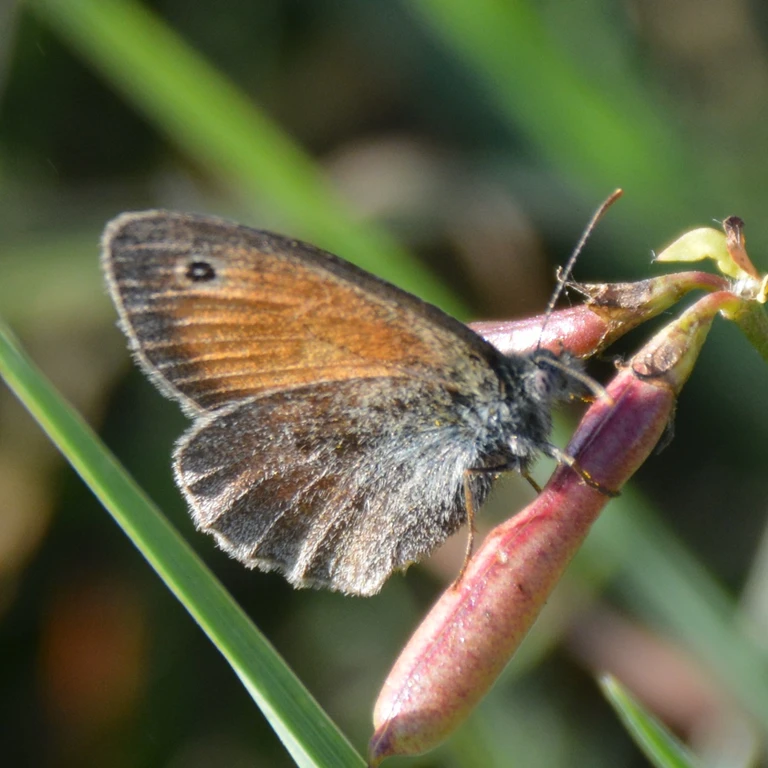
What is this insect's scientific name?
Coenonympha pamphilus
